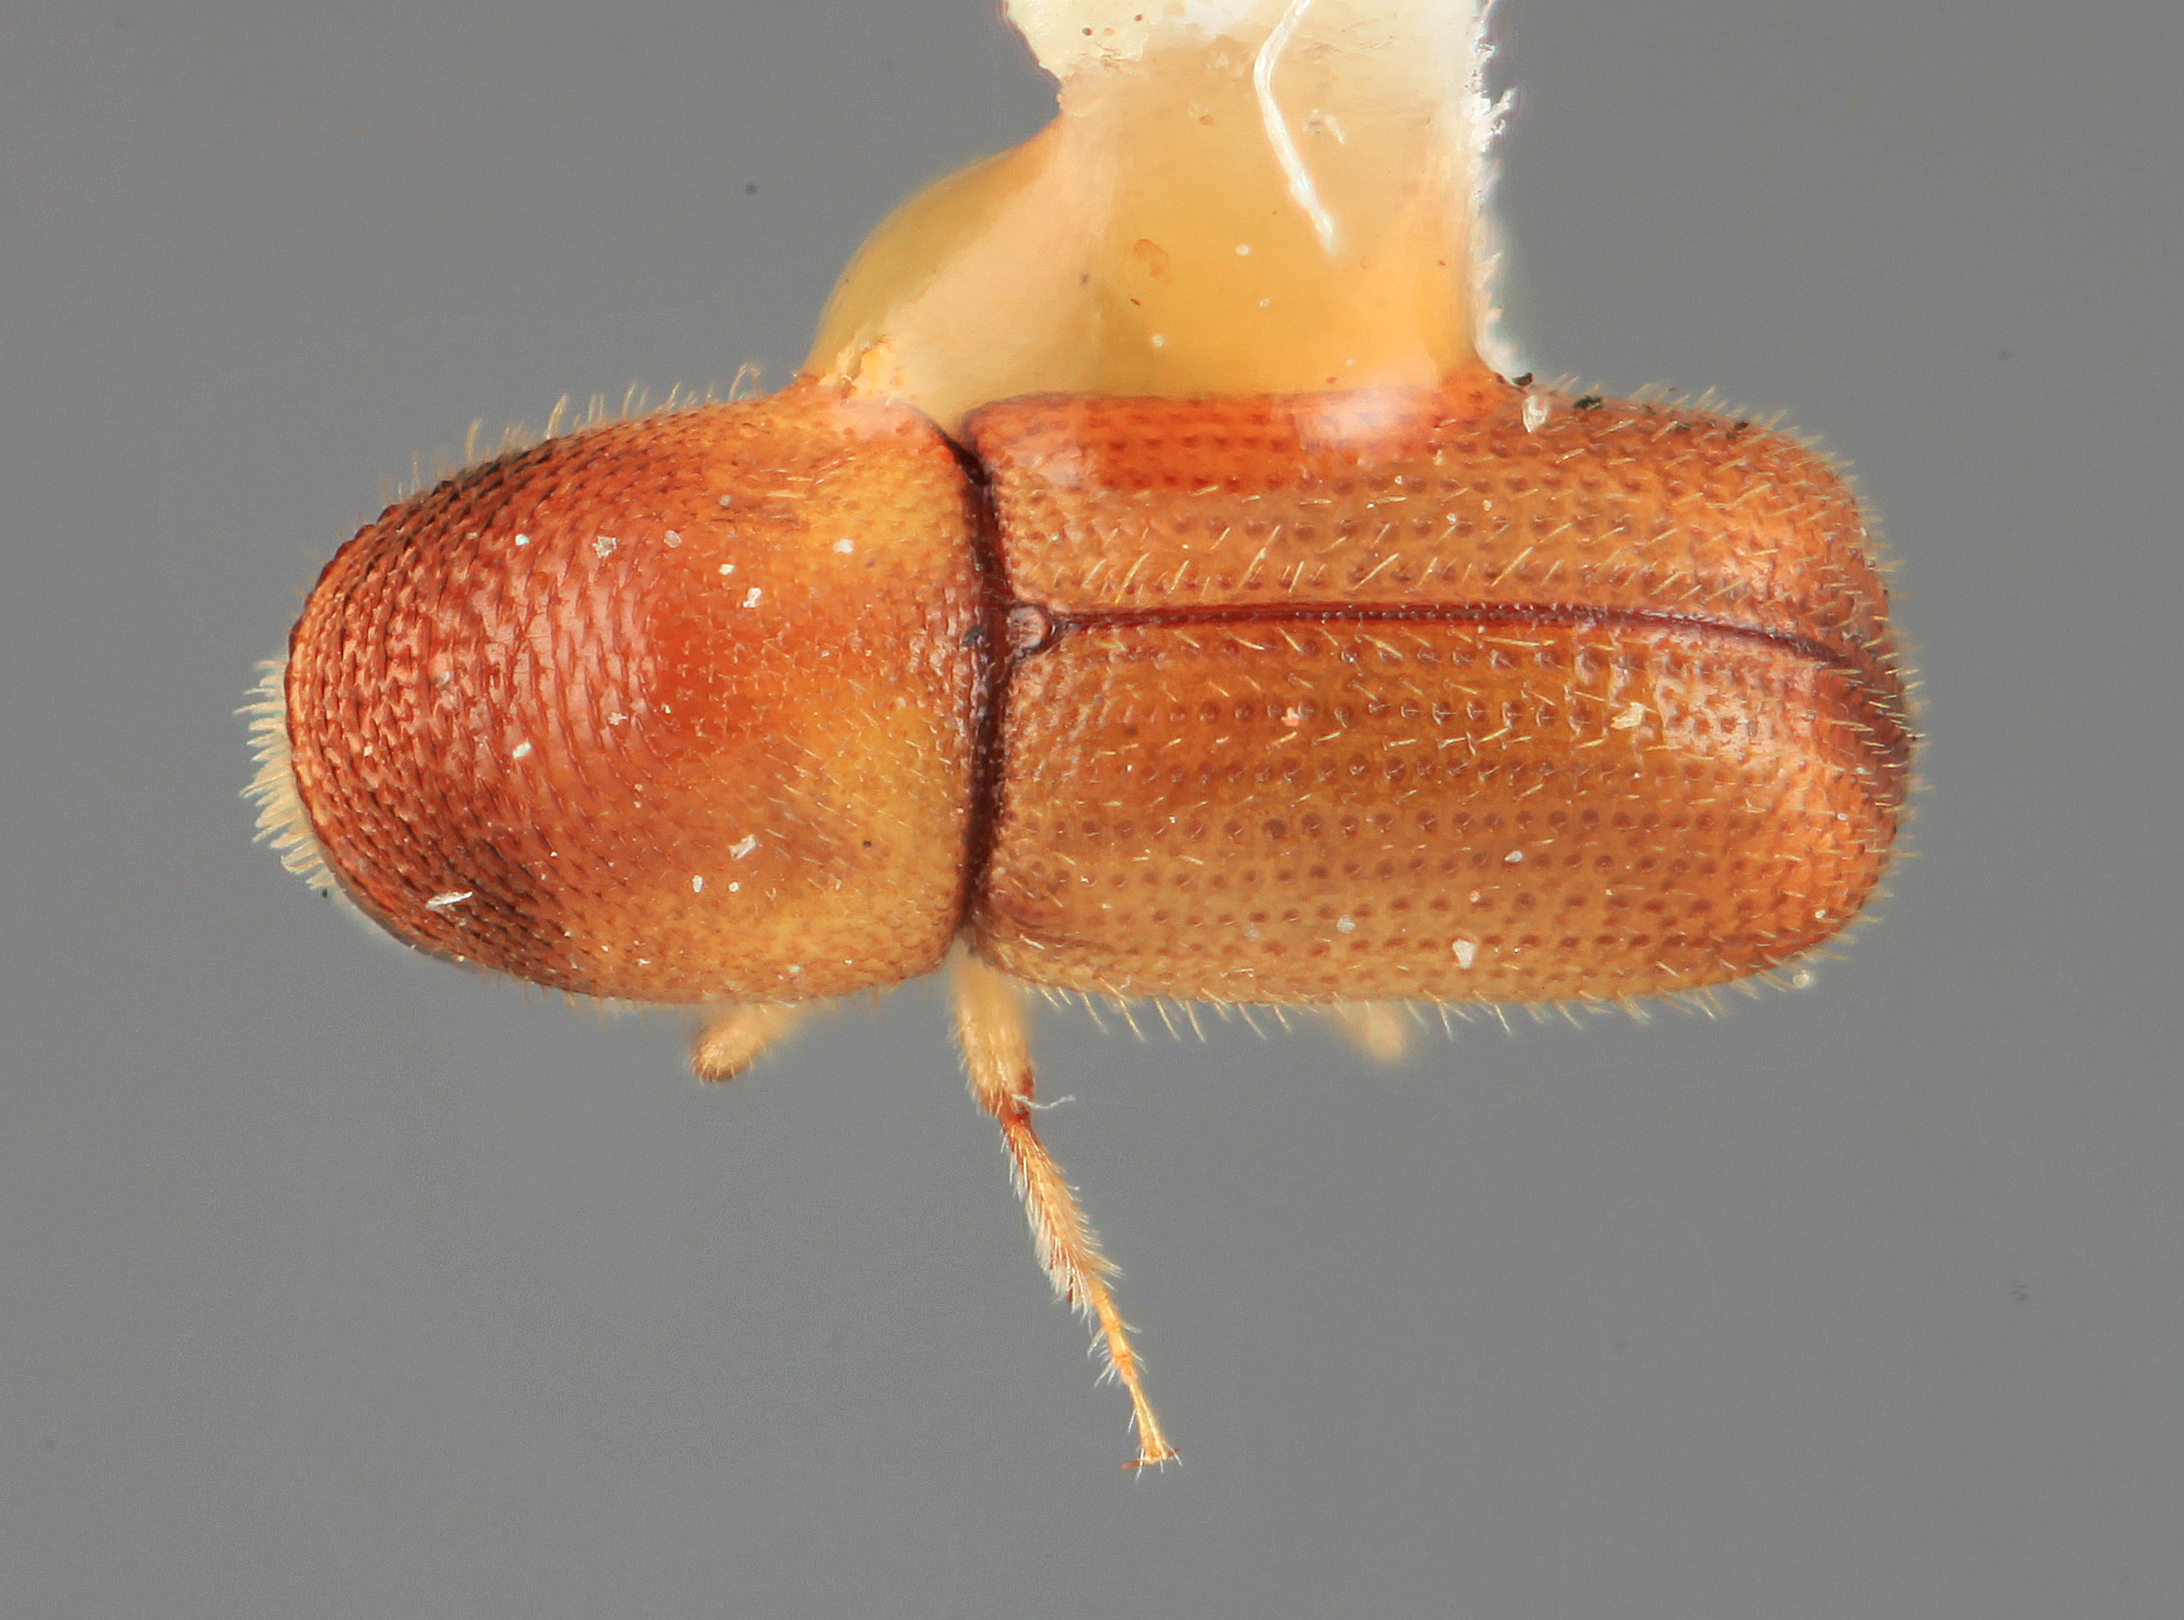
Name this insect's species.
Dendroterus resolutus
